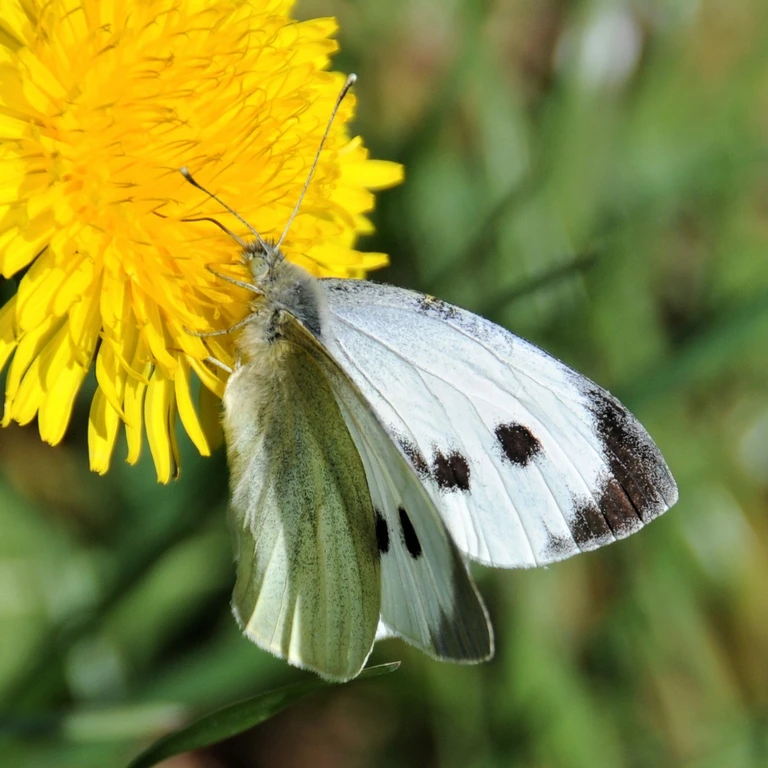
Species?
Pieris brassicae
